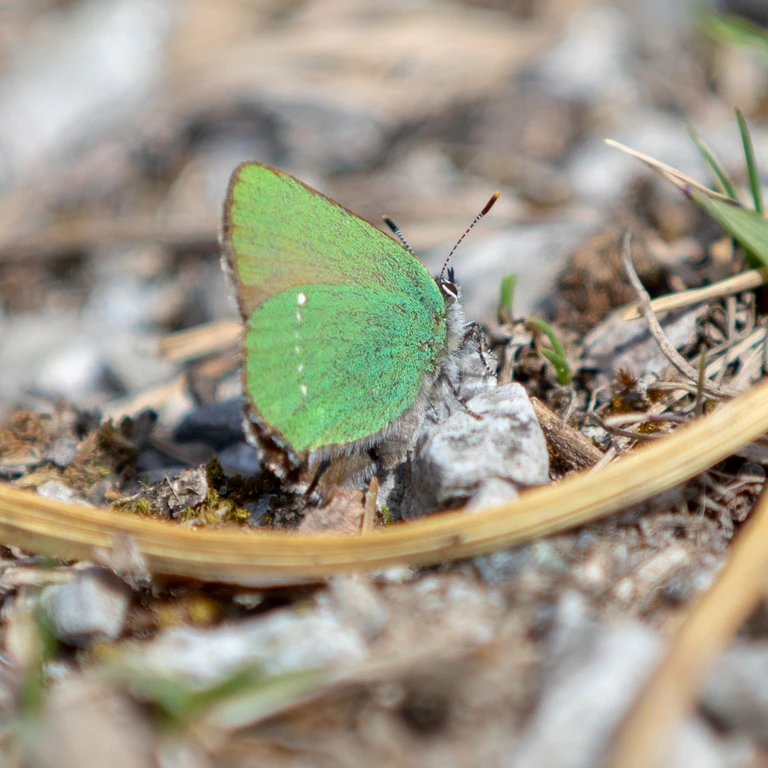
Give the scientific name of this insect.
Callophrys rubi
